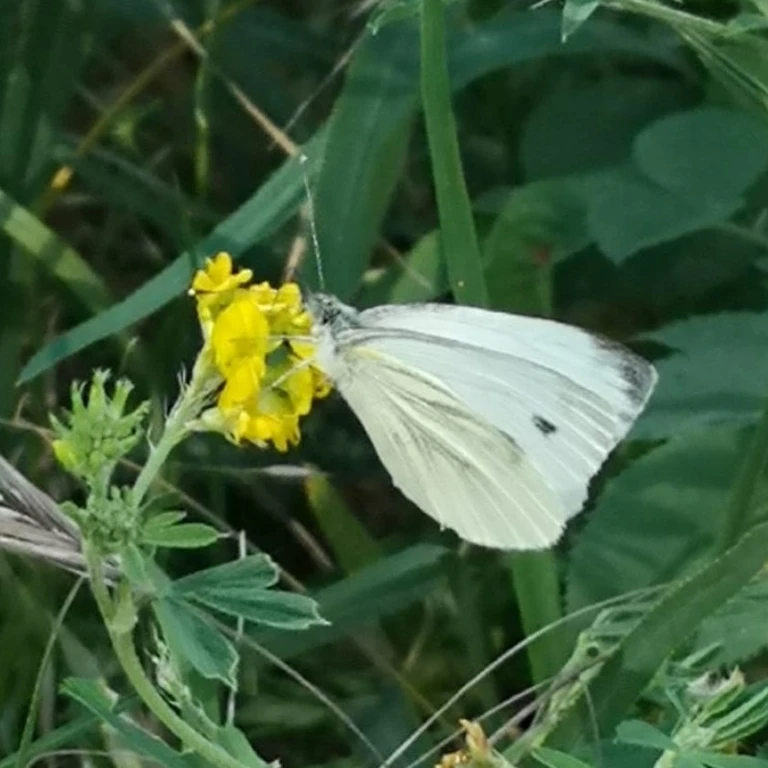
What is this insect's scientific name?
Pieris napi
